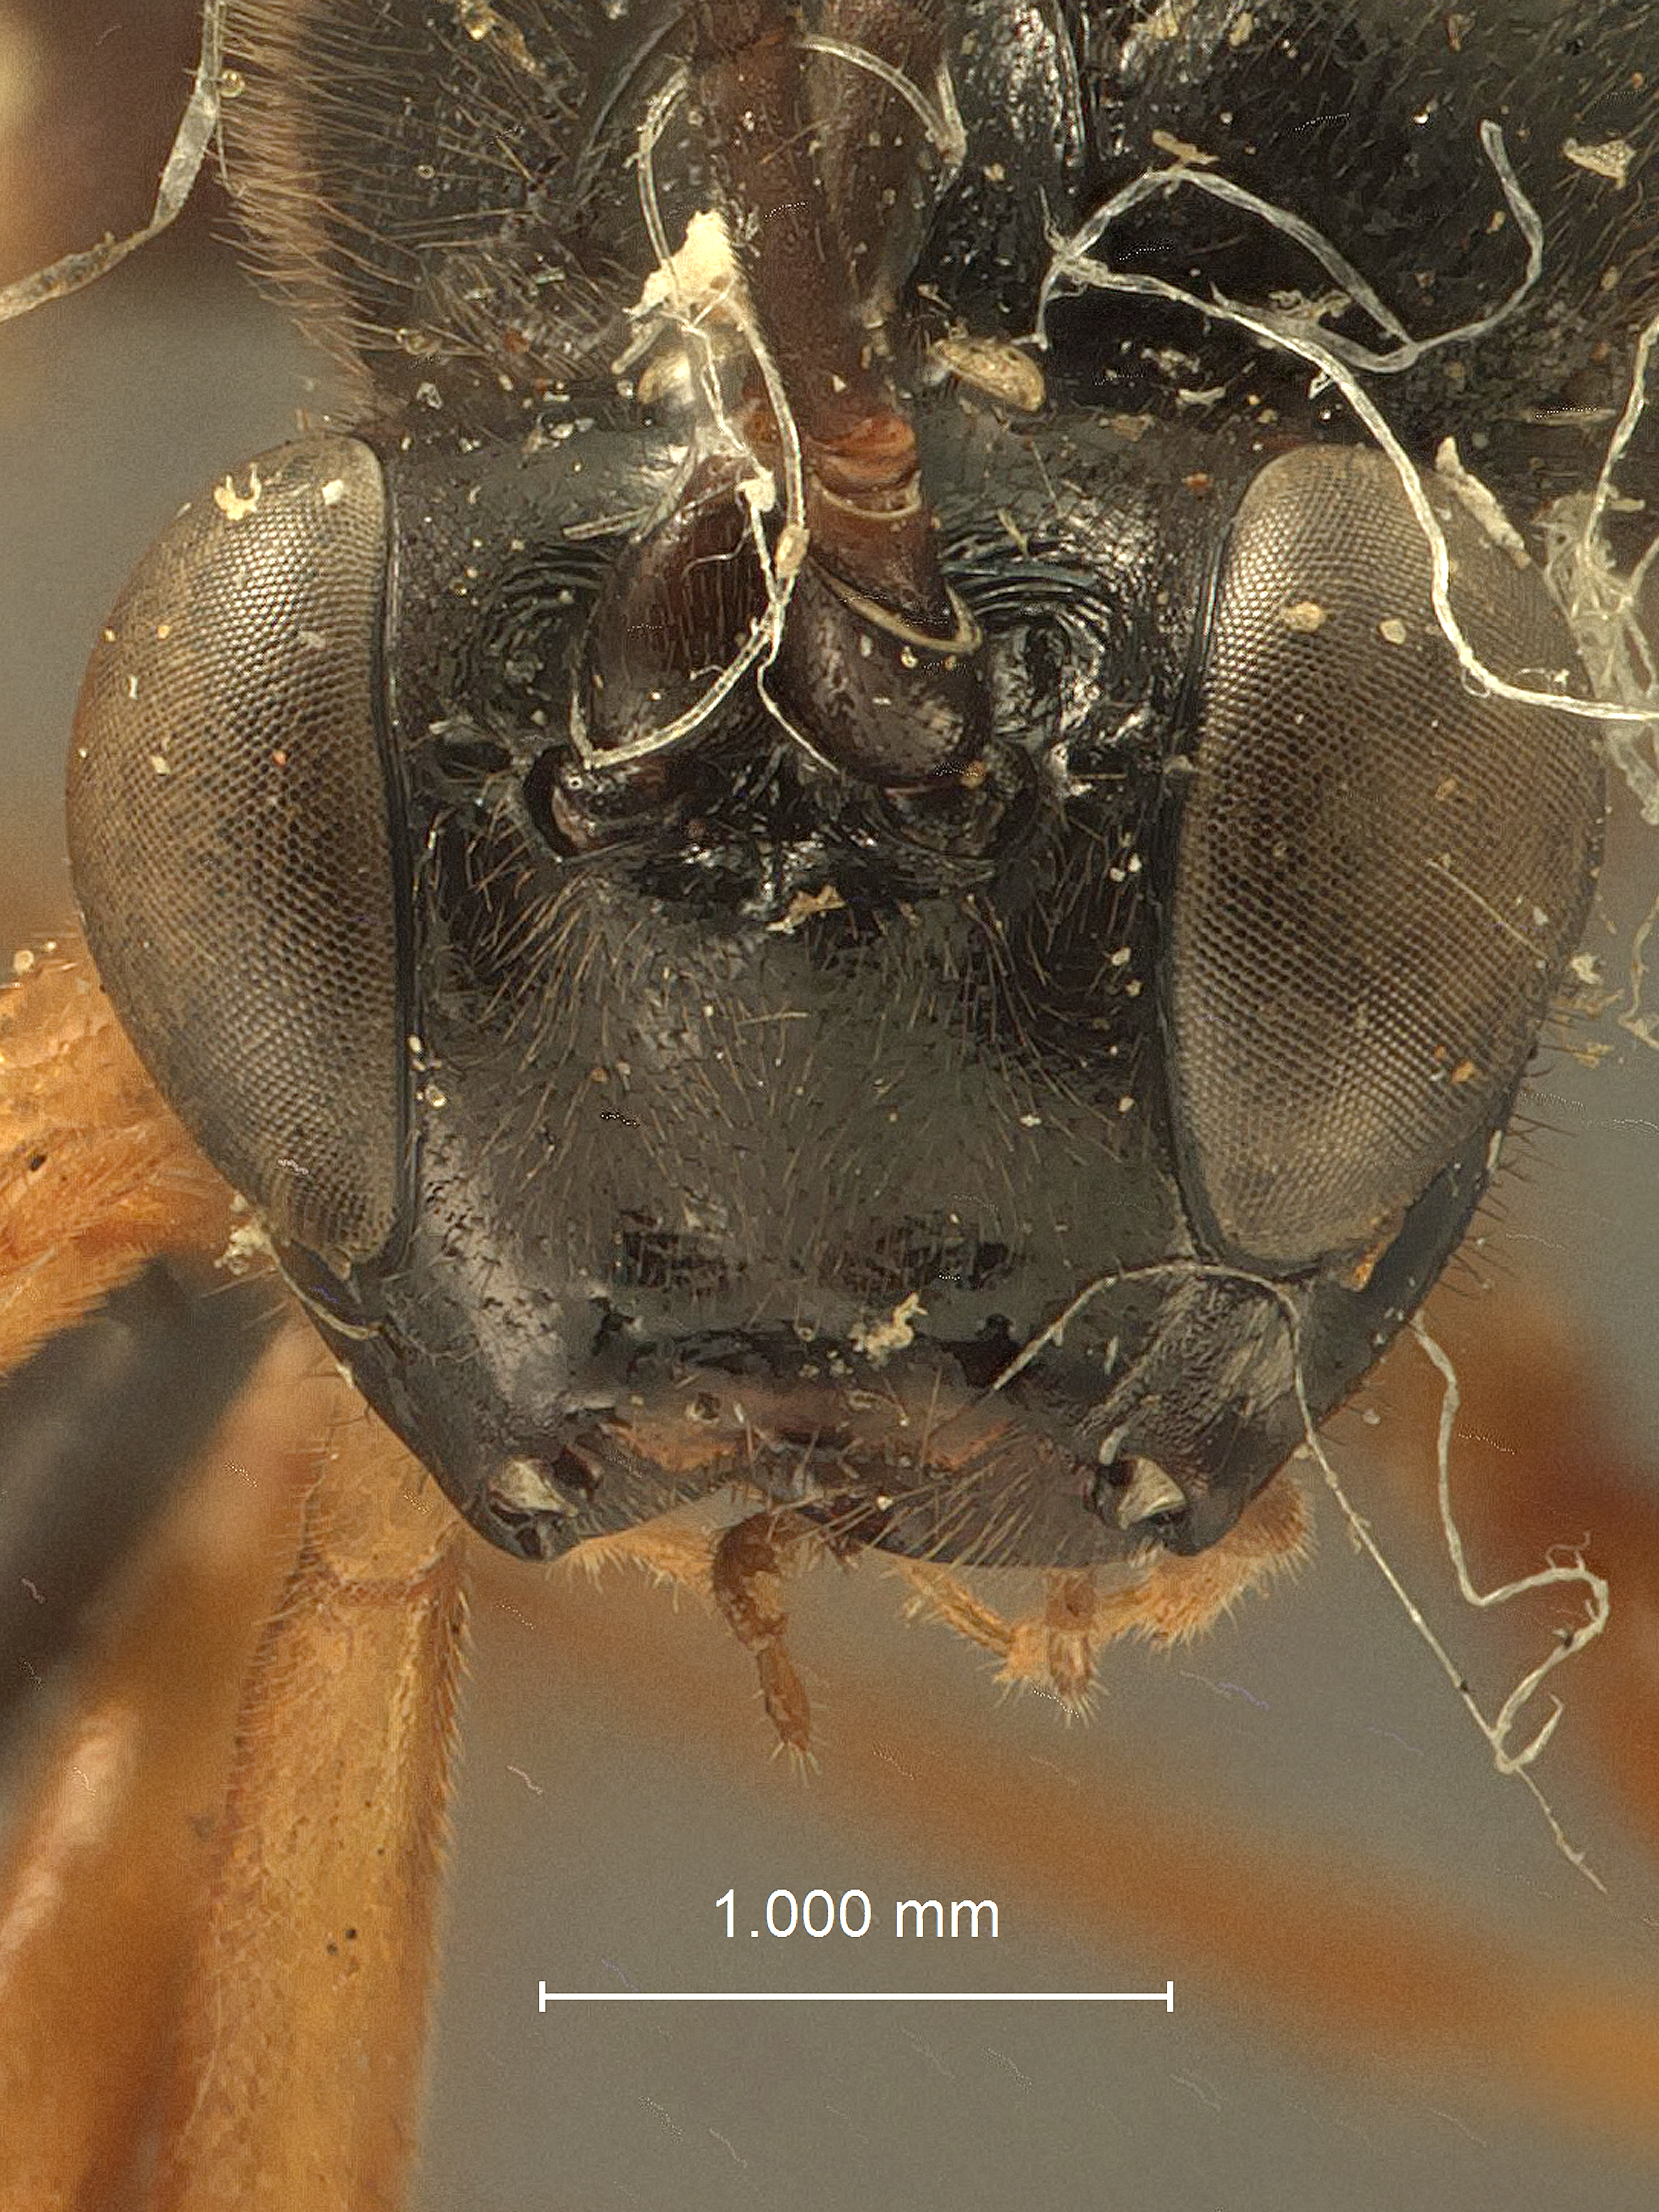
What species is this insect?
Coleocentrus manni
